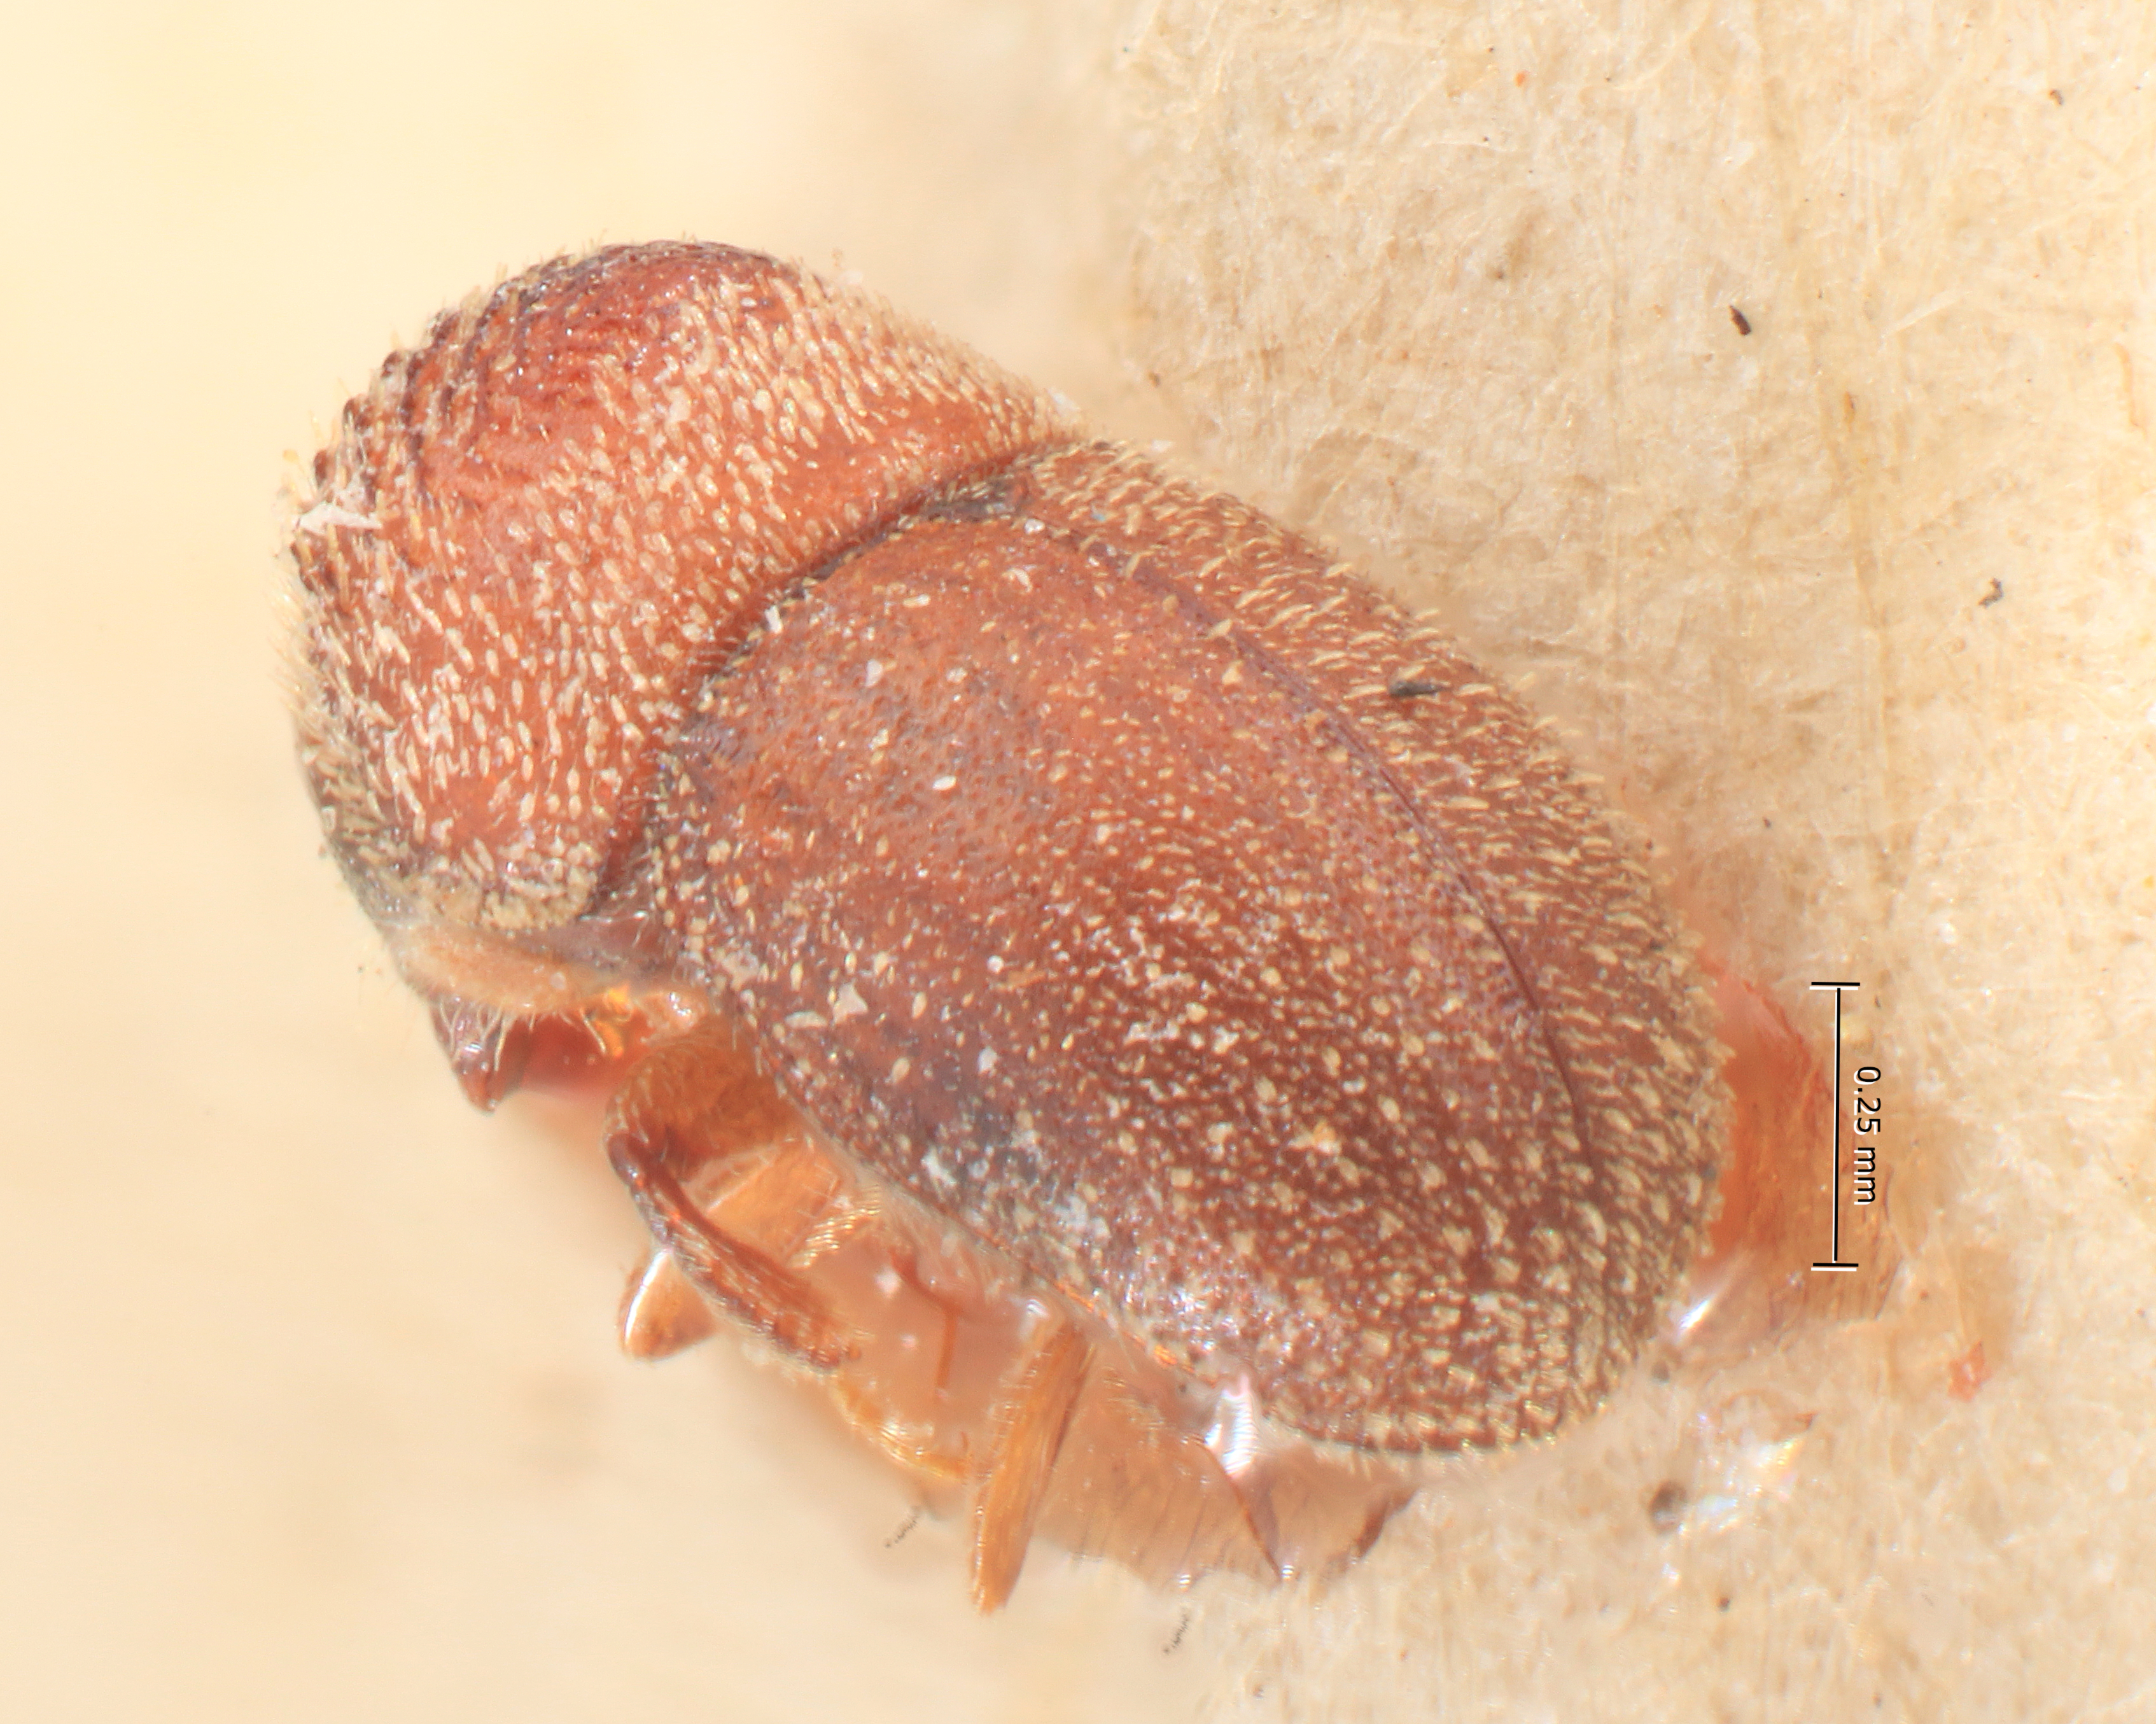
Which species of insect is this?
Cryphalomorphus bangensis
